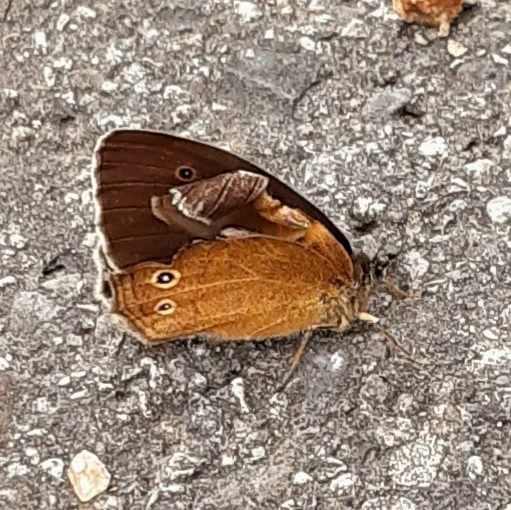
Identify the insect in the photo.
Aphantopus hyperantus
